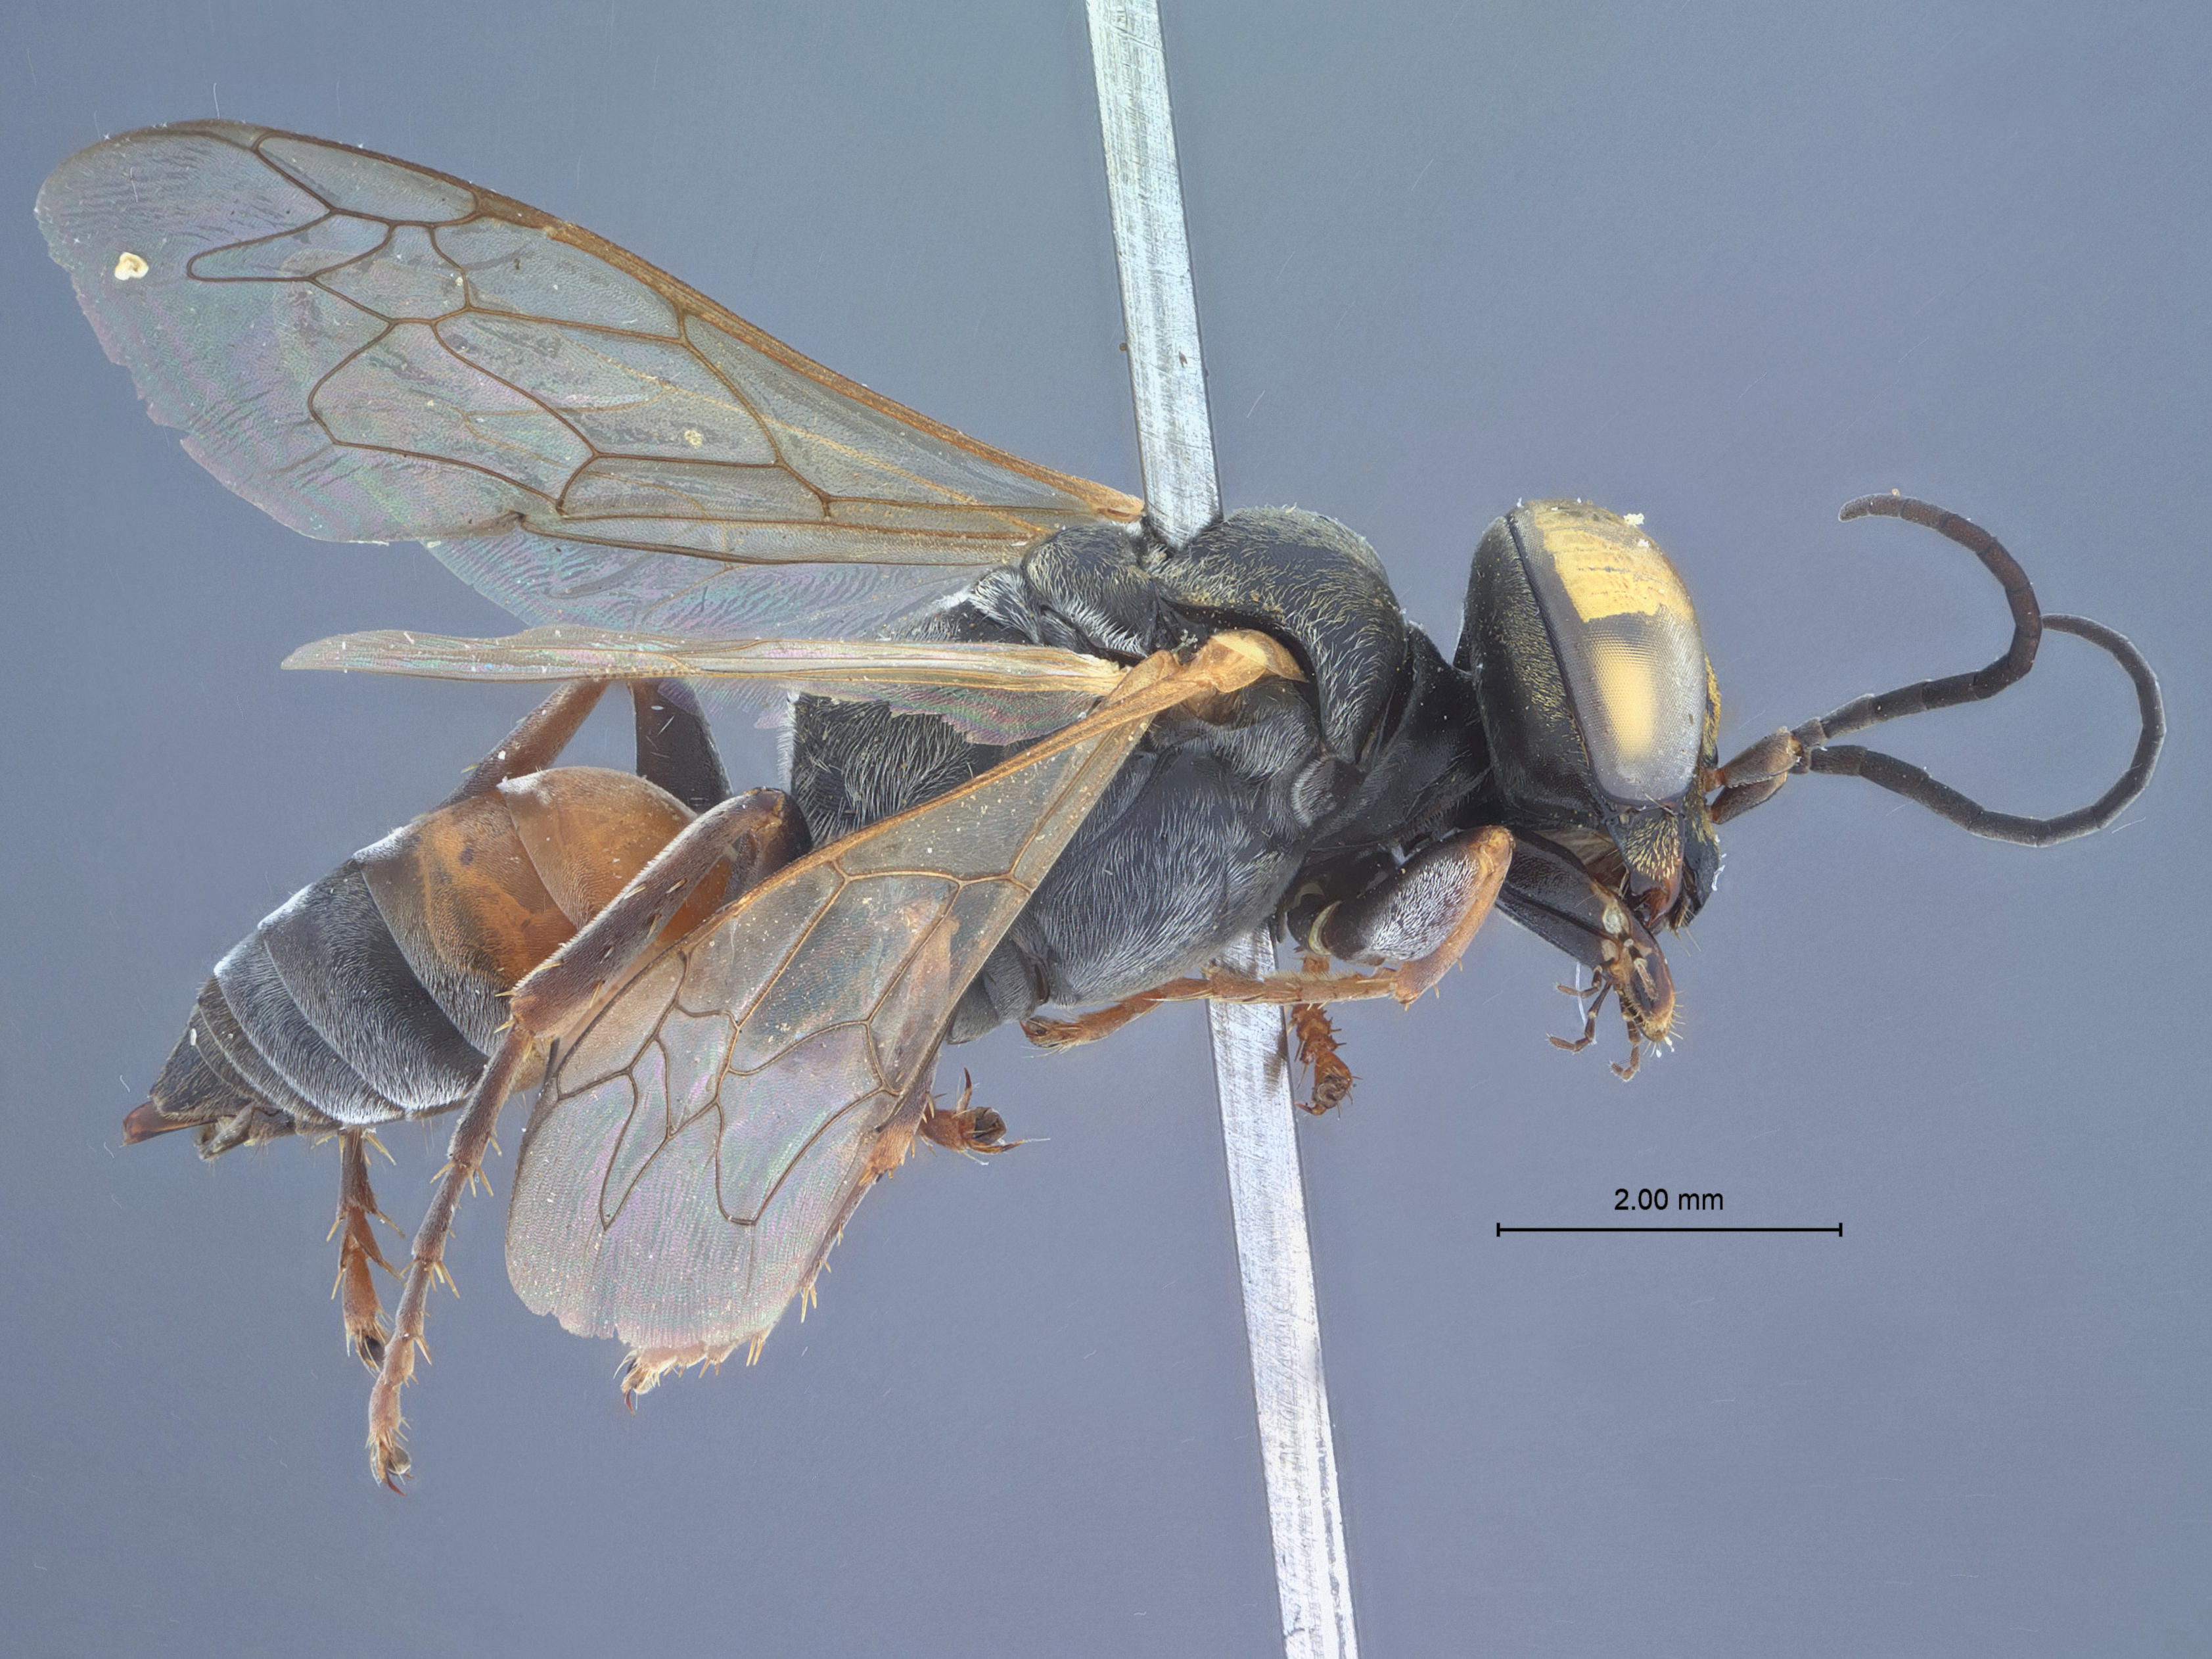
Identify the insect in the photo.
Tachysphex diadelus
